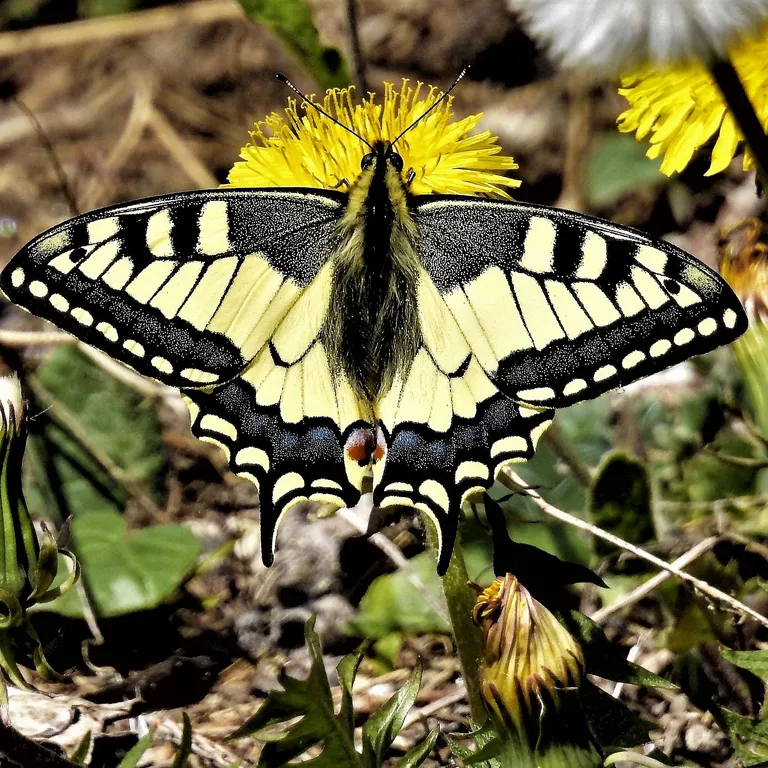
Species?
Papilio machaon
